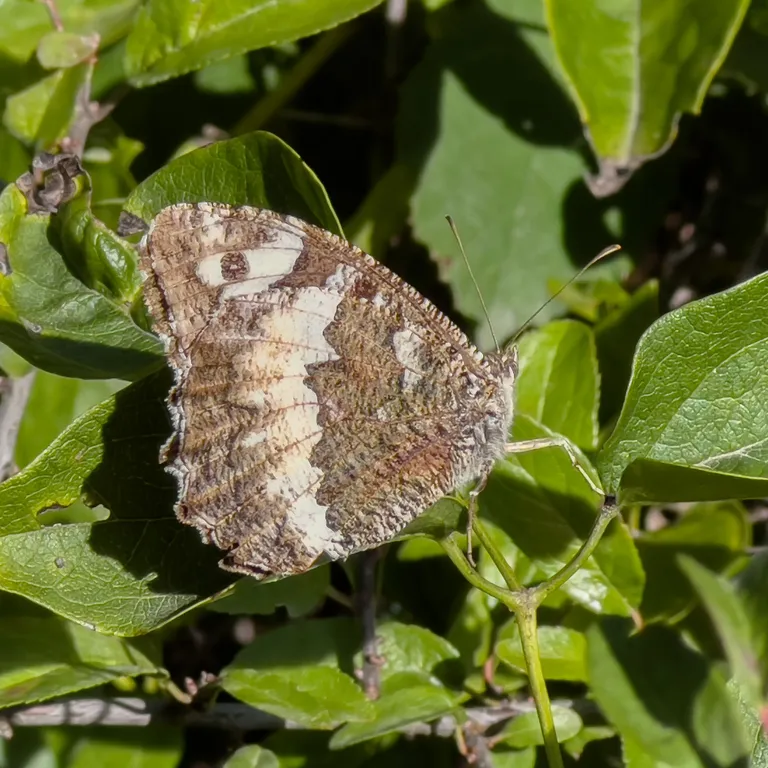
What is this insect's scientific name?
Brintesia circe
